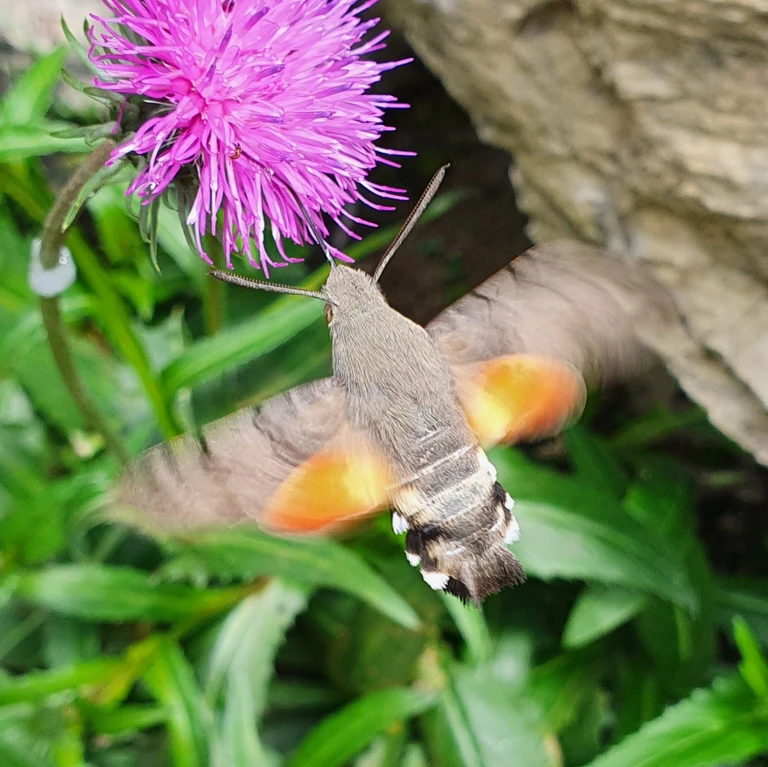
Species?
Macroglossum stellatarum
